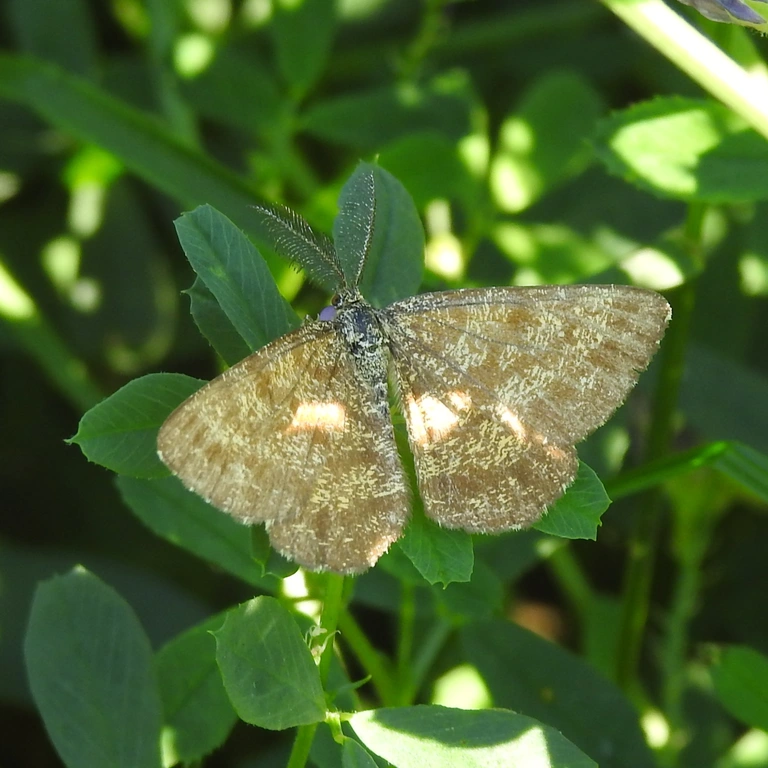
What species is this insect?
Ematurga atomaria
